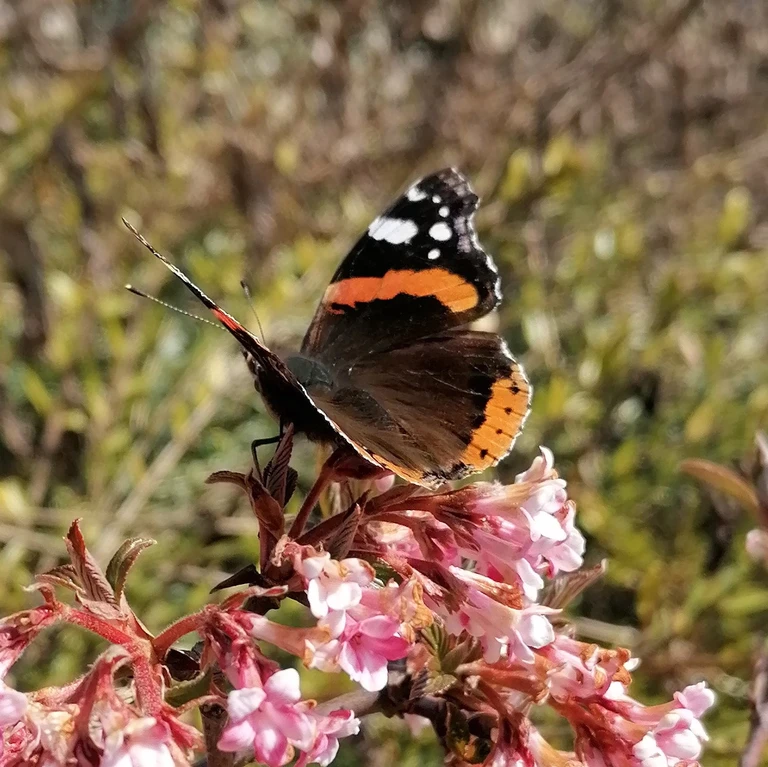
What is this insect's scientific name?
Vanessa atalanta
